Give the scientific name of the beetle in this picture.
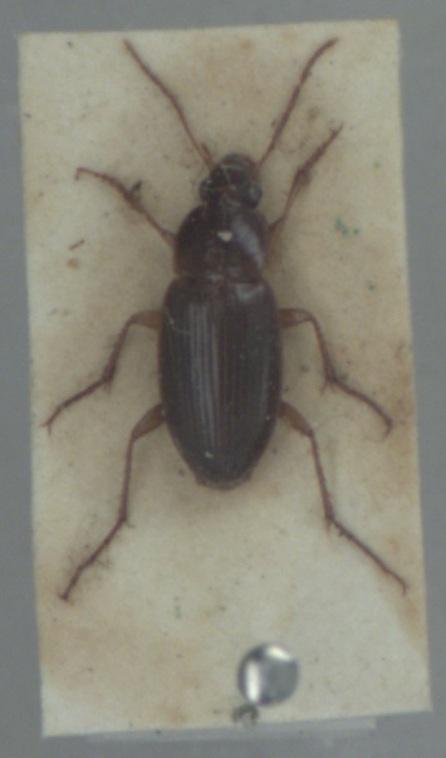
Calathus mollis
